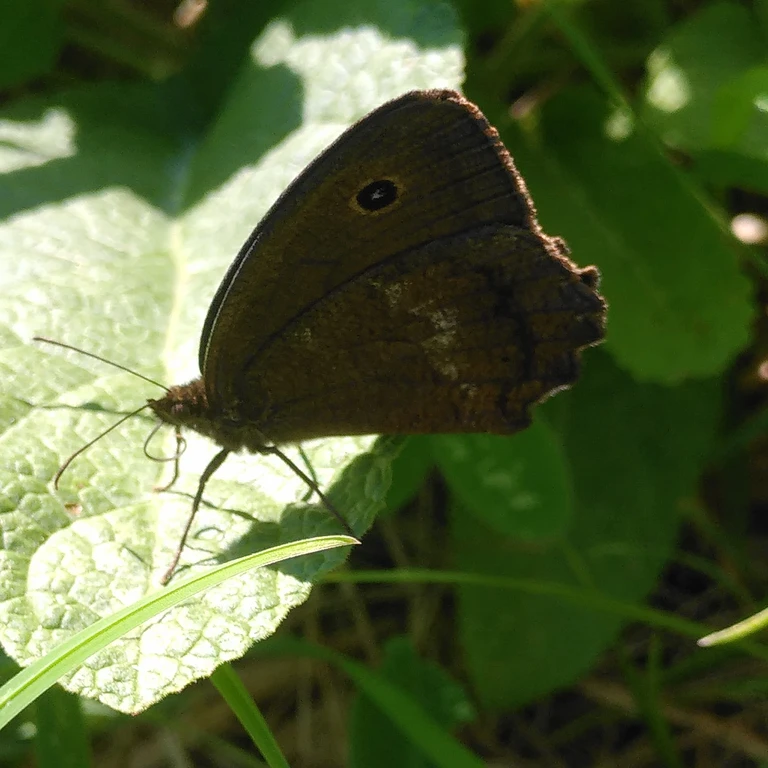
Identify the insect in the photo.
Minois dryas
